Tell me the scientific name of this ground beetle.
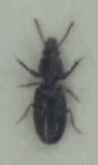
Dyschirius salinus
